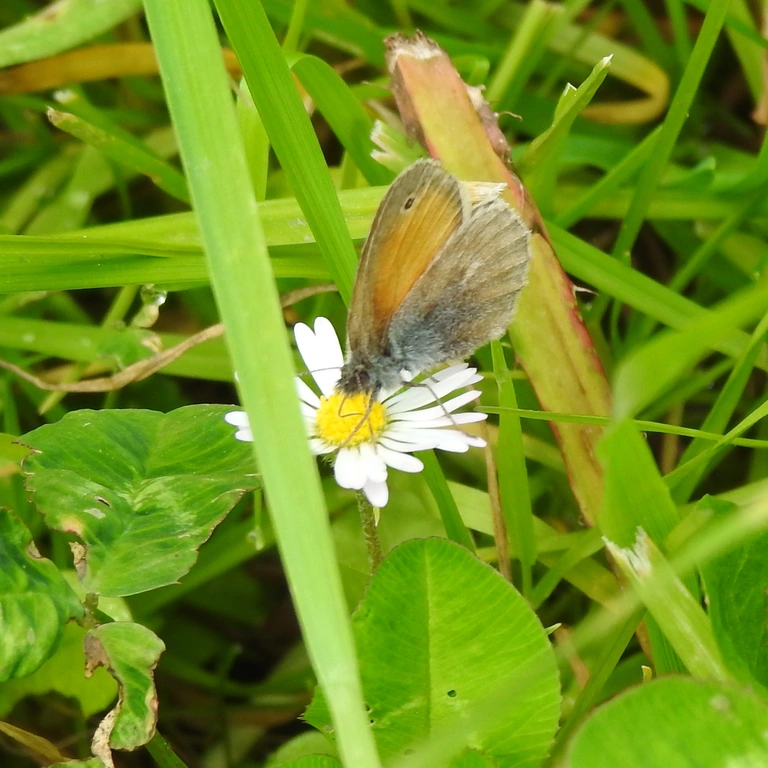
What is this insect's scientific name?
Coenonympha pamphilus
